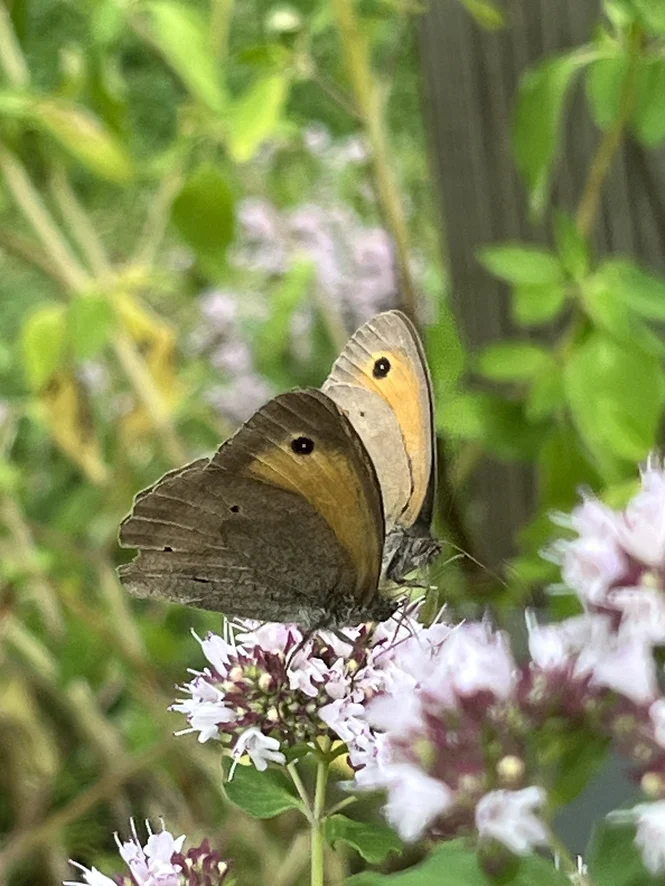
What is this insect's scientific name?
Maniola jurtina
